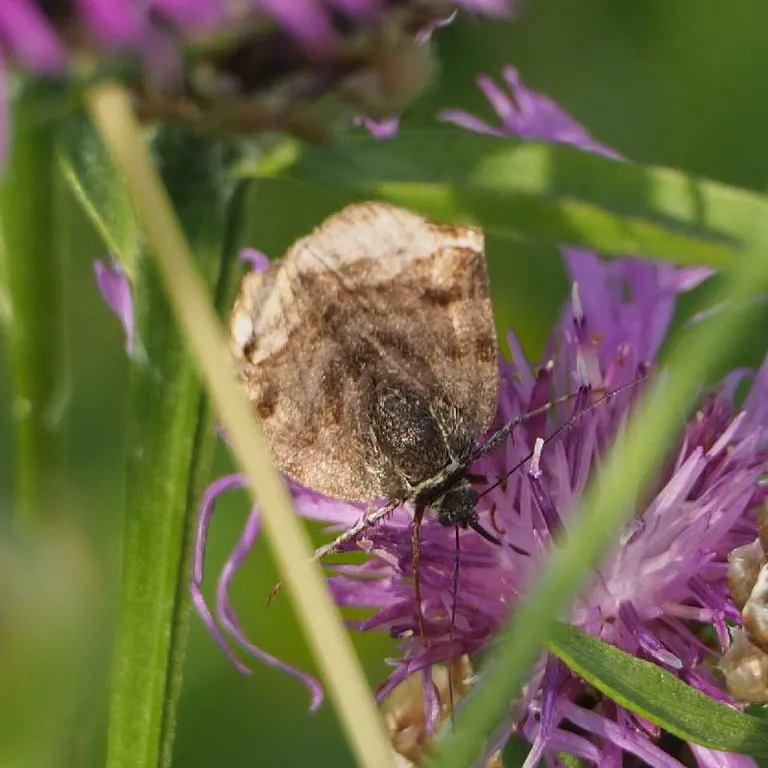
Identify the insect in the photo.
Euclidia glyphica
